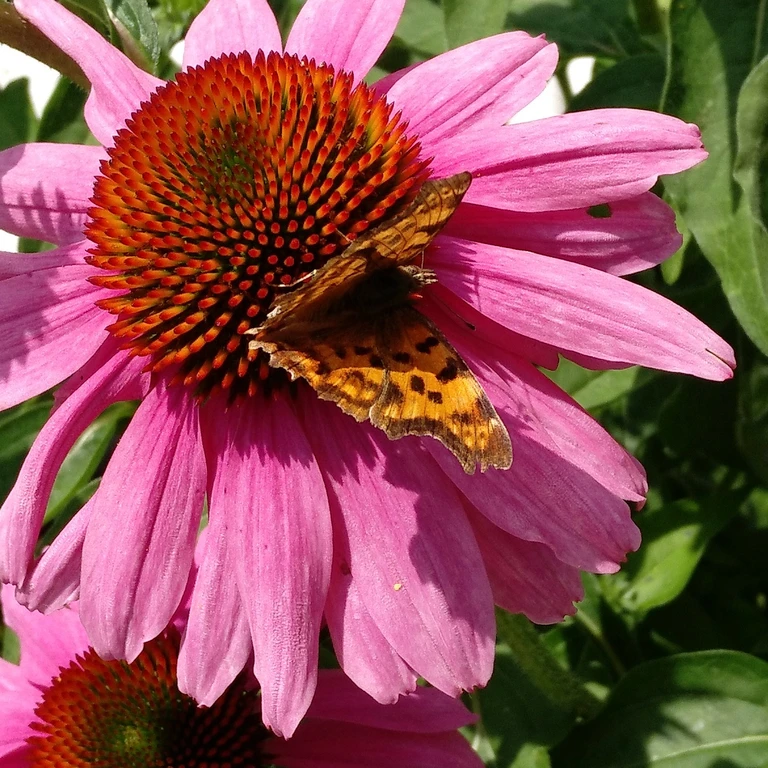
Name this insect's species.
Polygonia c-album
